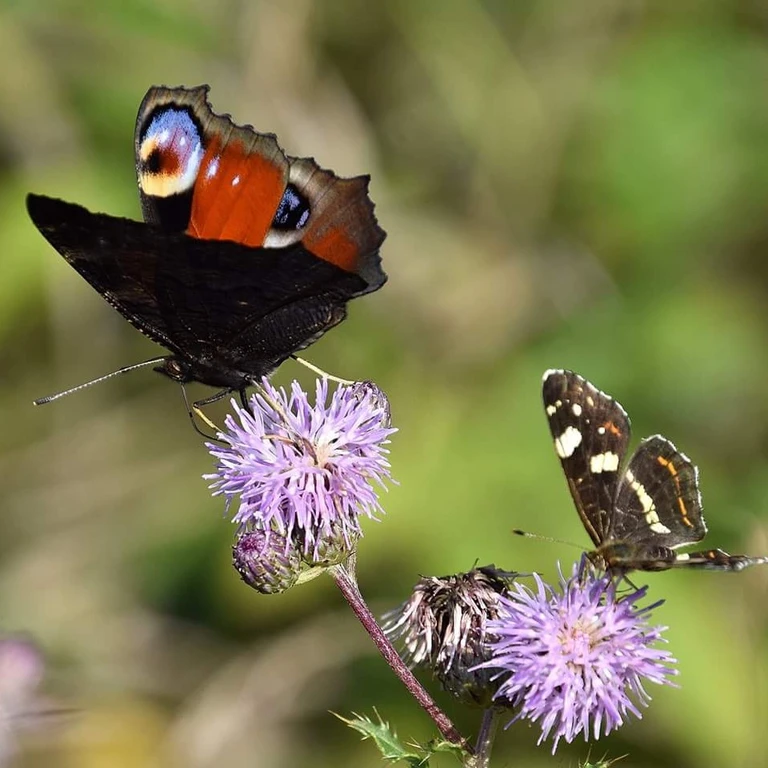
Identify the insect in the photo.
Aglais io
